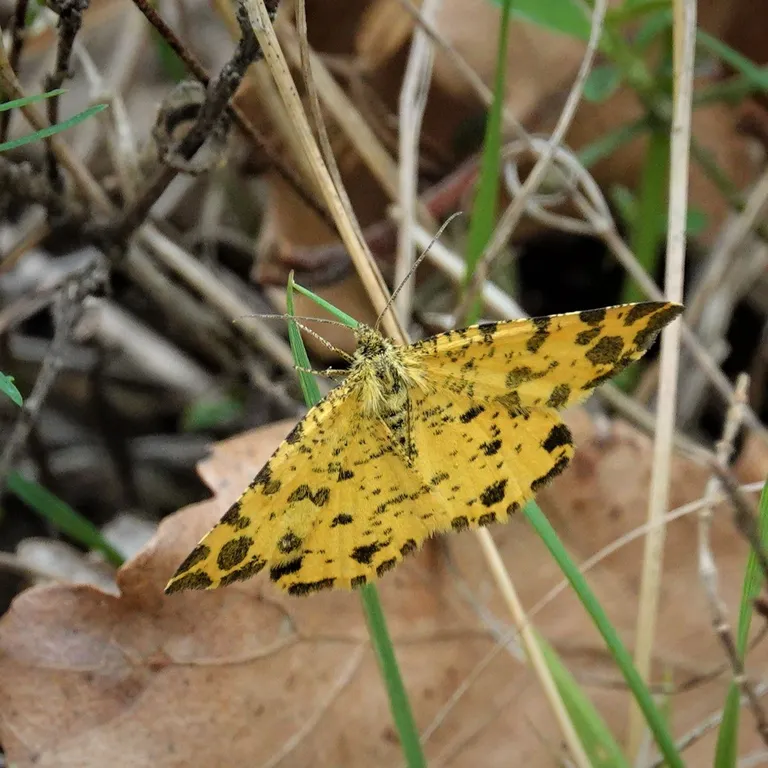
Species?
Pseudopanthera macularia
